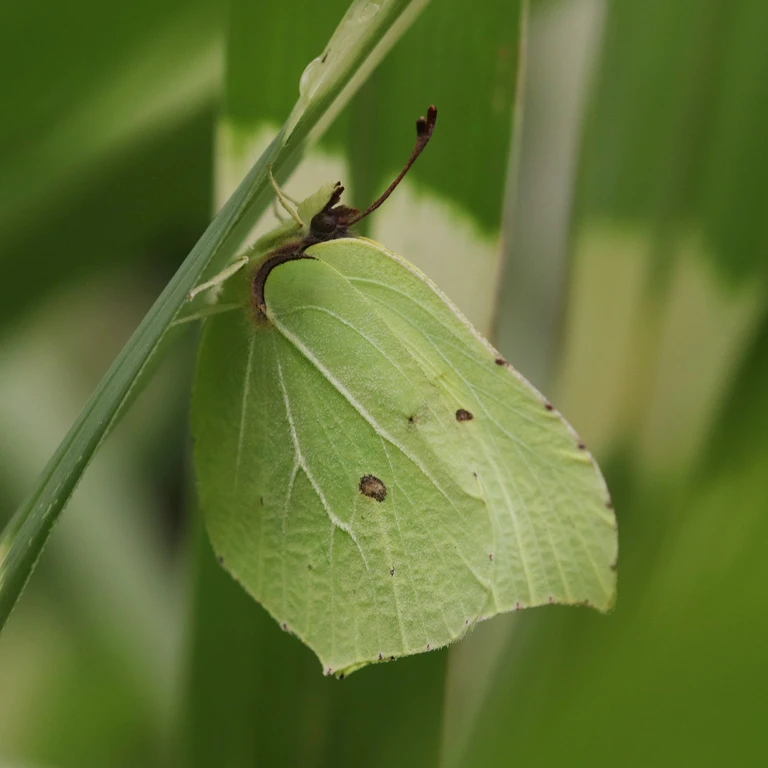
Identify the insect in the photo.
Gonepteryx rhamni
